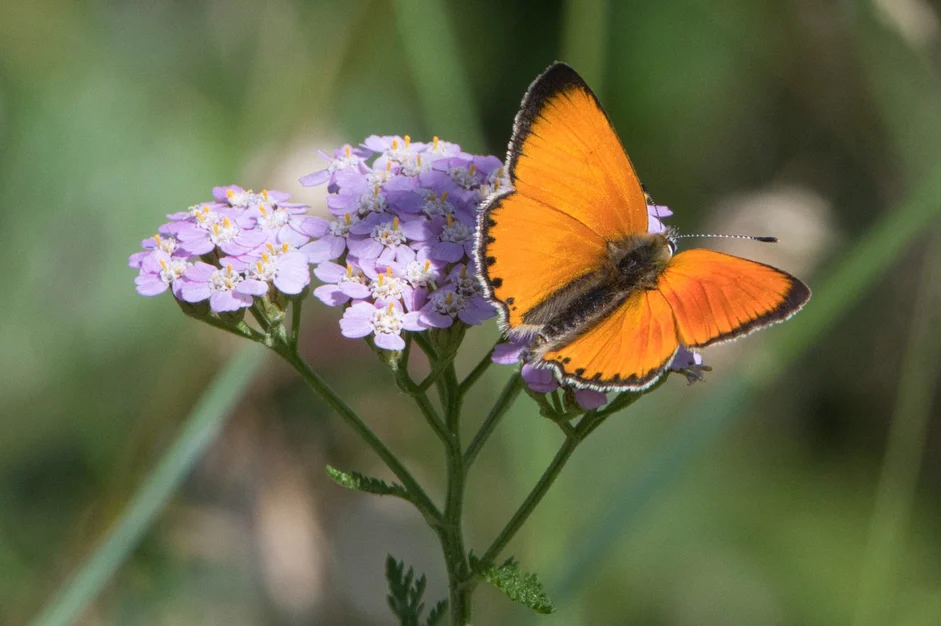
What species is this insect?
Lycaena virgaureae
